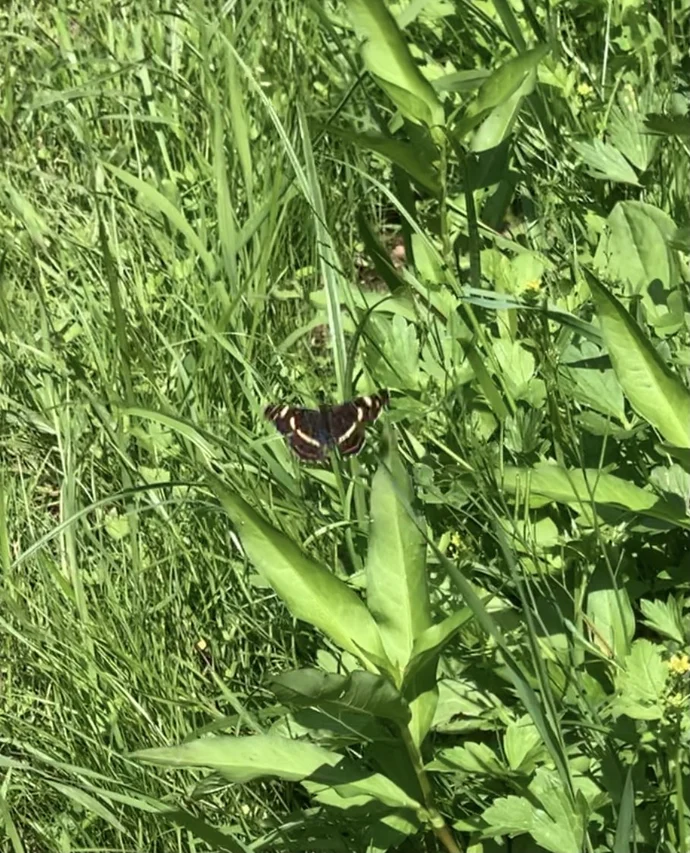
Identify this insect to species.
Araschnia levana
